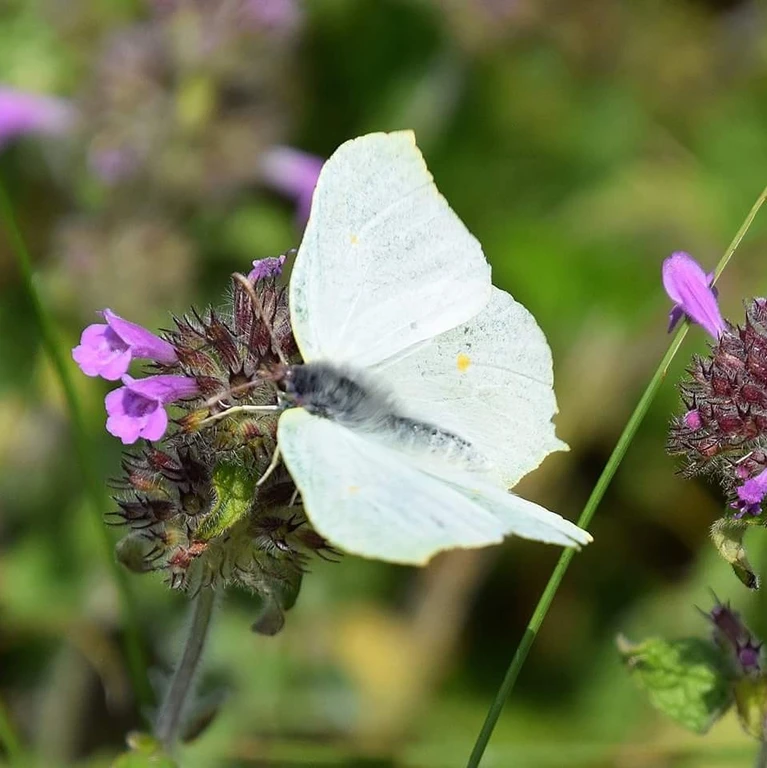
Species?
Gonepteryx rhamni
